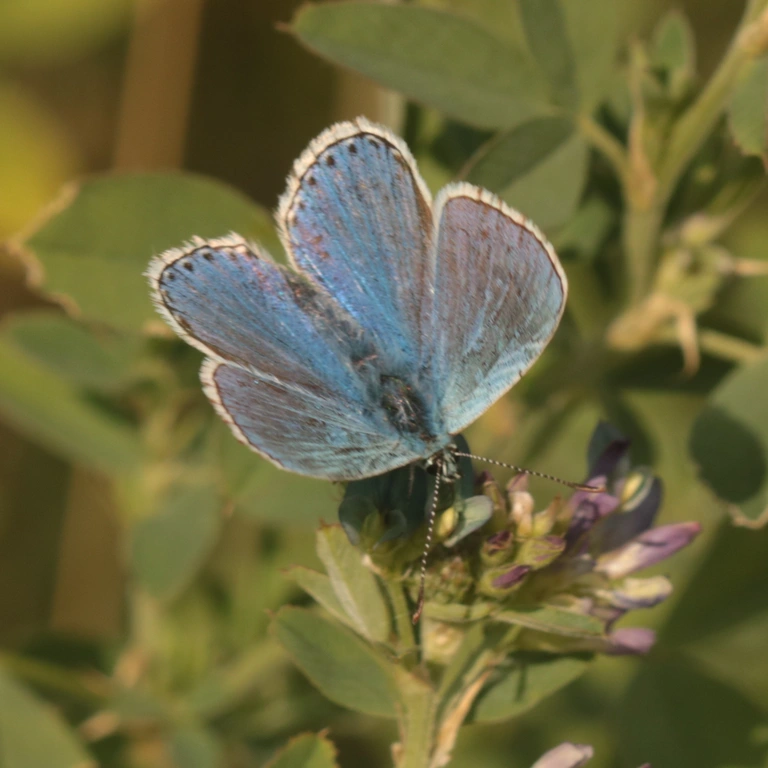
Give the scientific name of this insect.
Lysandra bellargus
